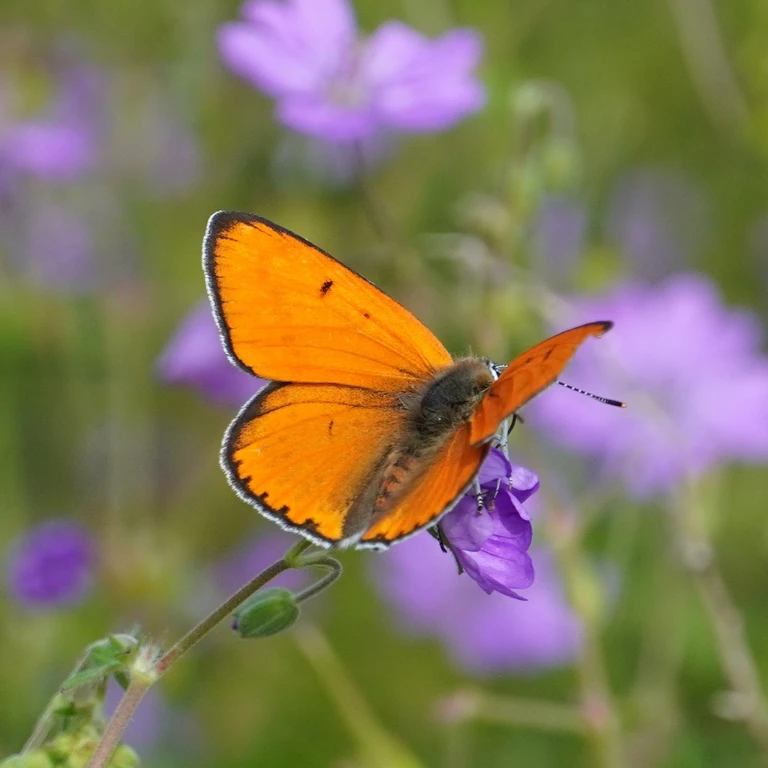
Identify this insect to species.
Lycaena dispar
